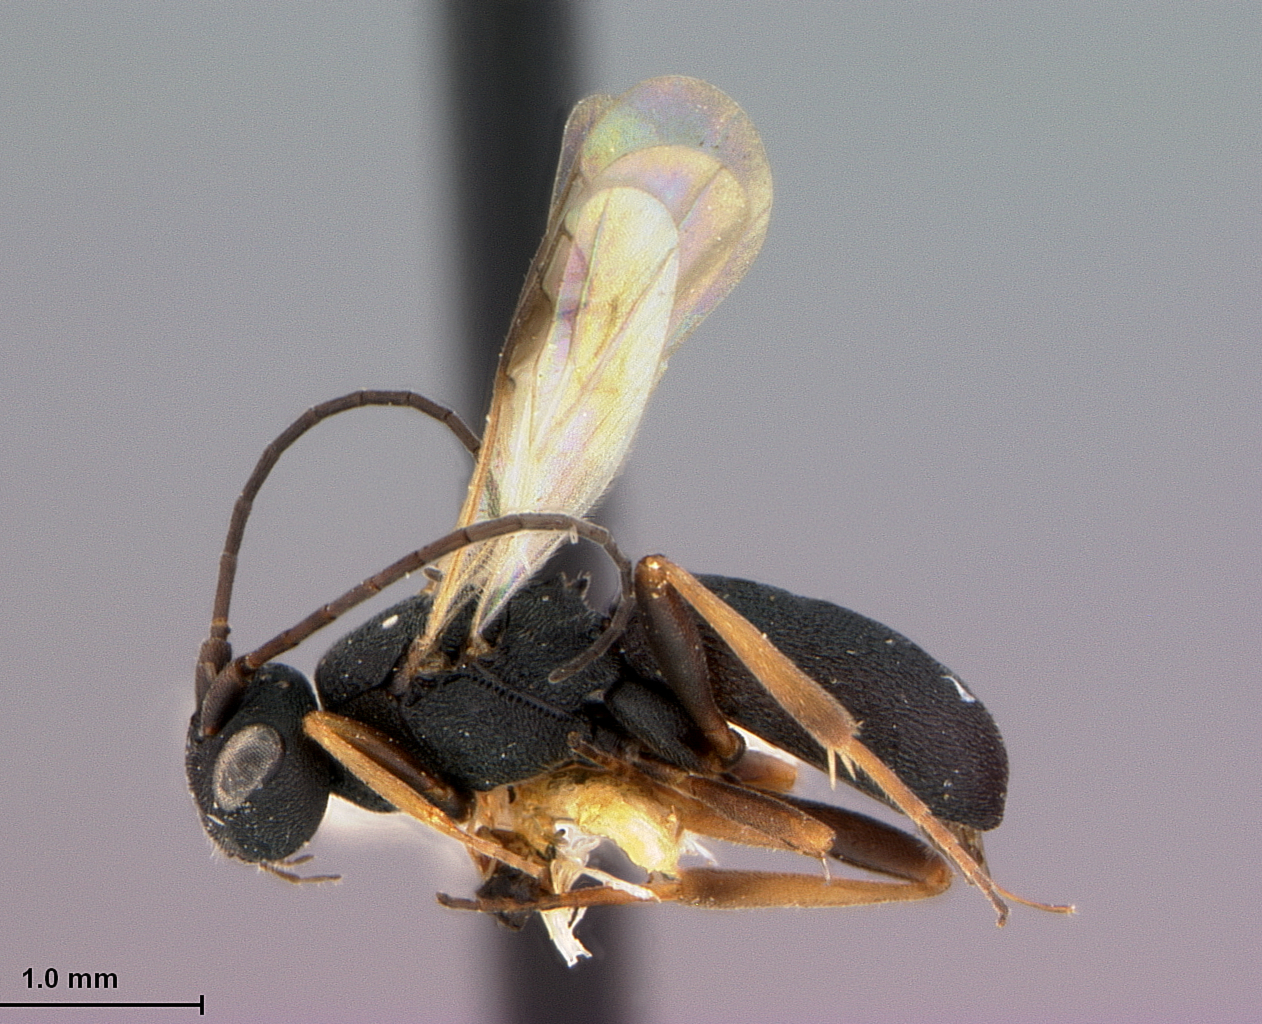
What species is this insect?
Chelonus medicaginis
